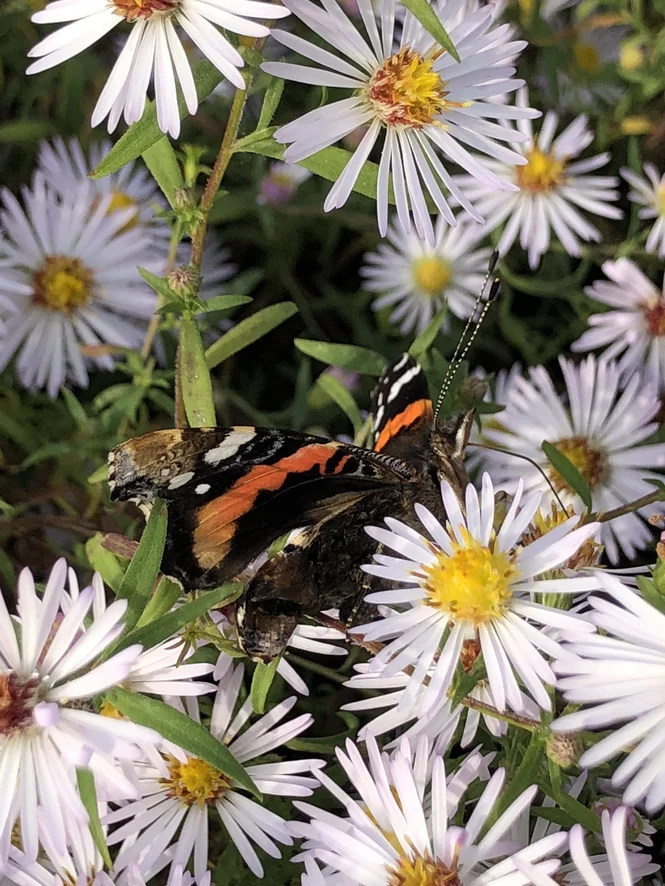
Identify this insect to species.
Vanessa atalanta
